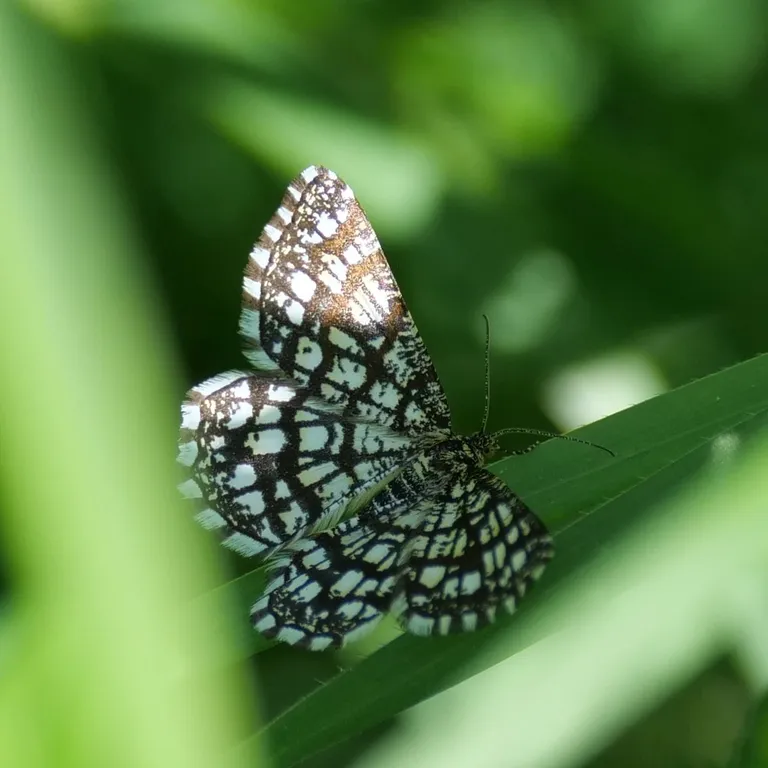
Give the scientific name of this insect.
Chiasmia clathrata
